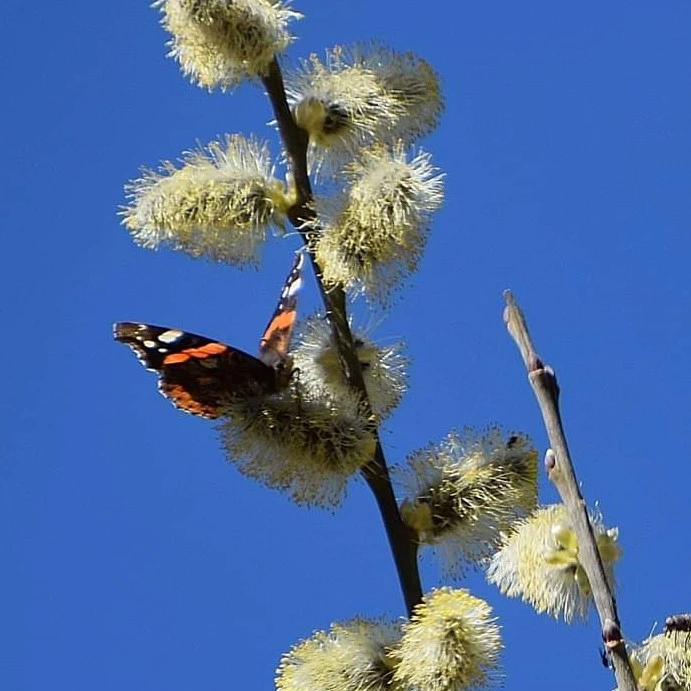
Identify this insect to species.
Vanessa atalanta
